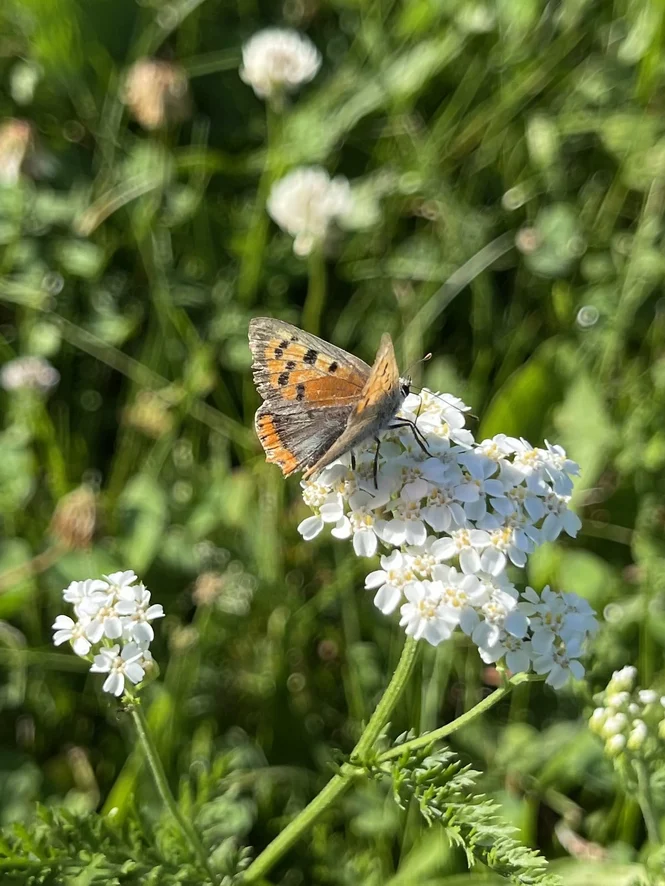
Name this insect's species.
Lycaena phlaeas
